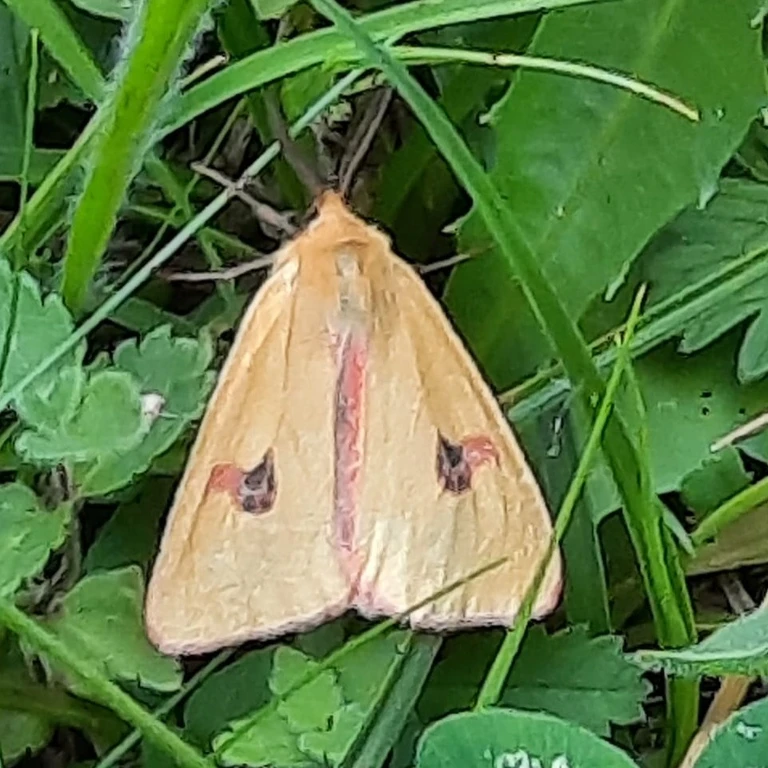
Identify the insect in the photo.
Diacrisia sannio
